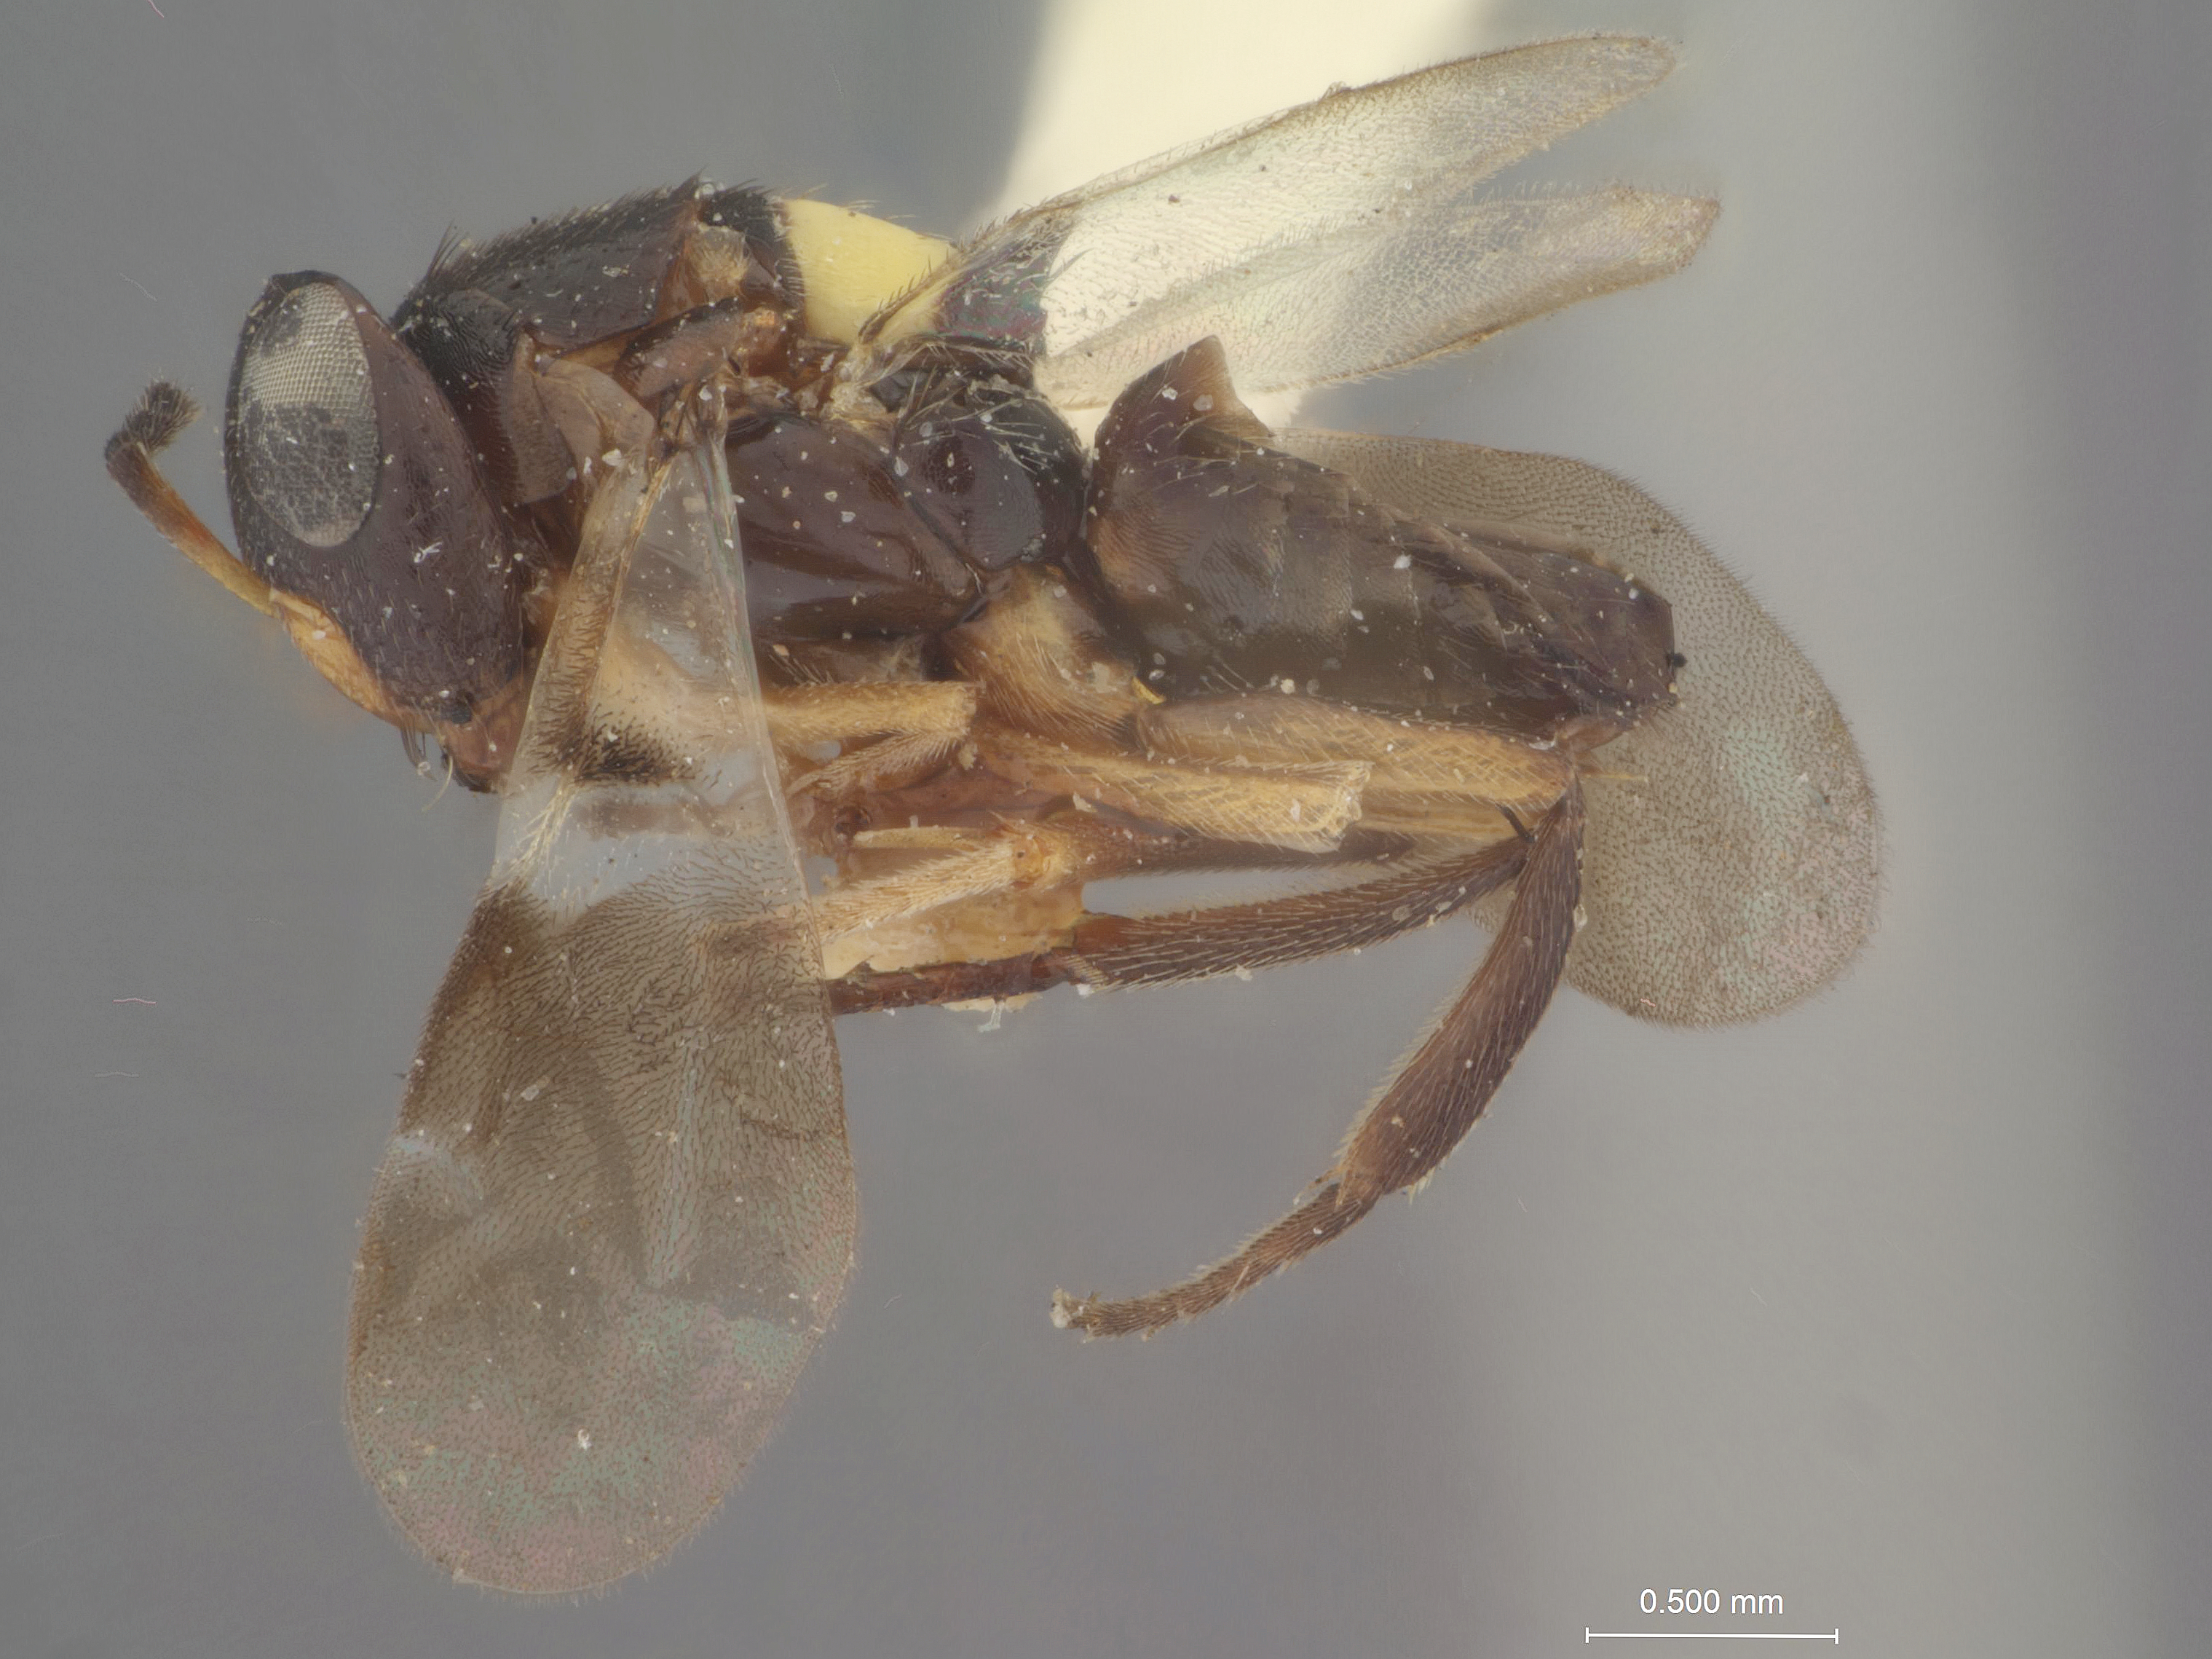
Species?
Eucomys marilandicus
